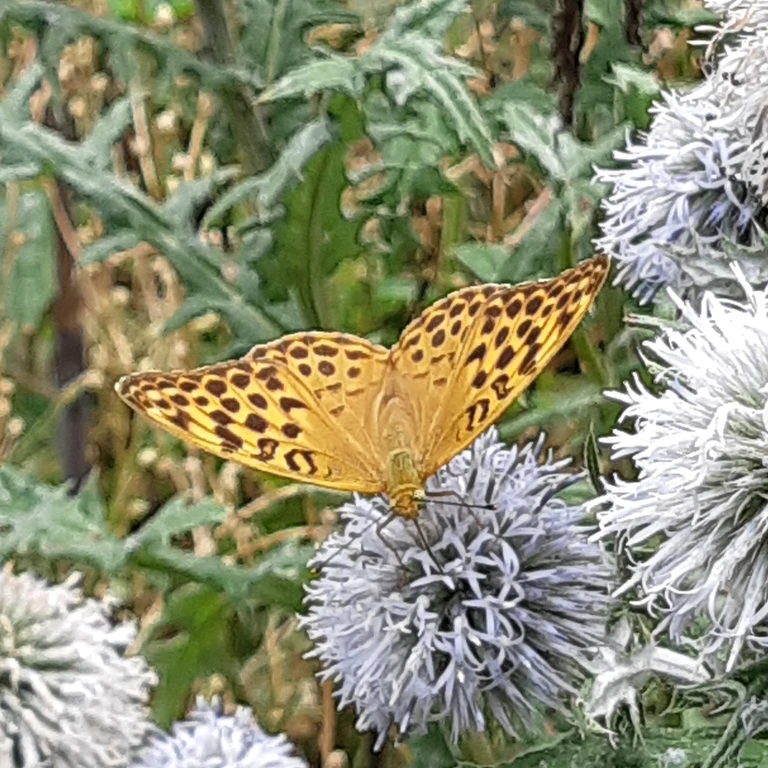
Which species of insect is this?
Argynnis paphia
